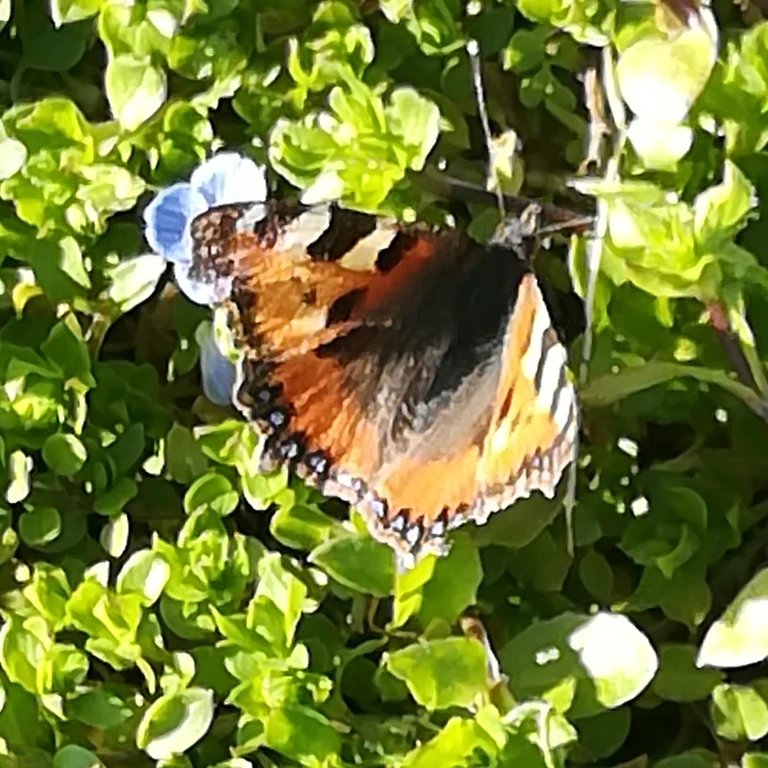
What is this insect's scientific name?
Aglais urticae
